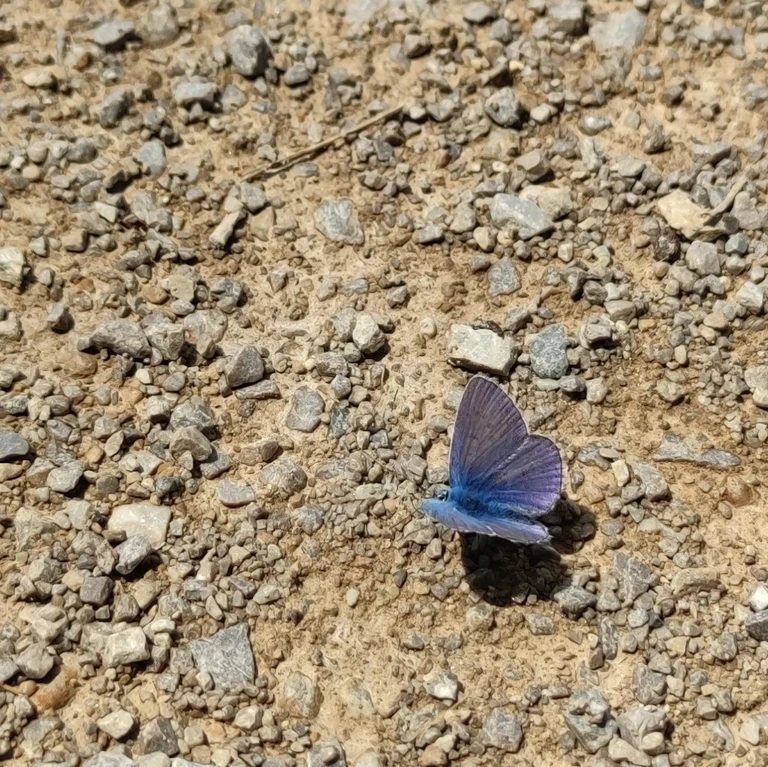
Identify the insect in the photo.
Polyommatus icarus
